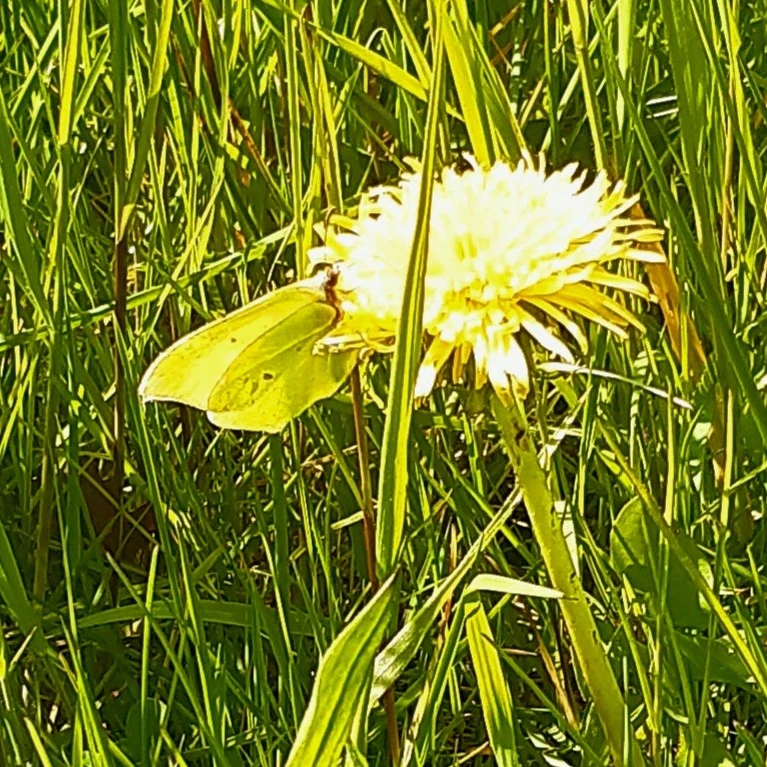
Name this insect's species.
Gonepteryx rhamni
